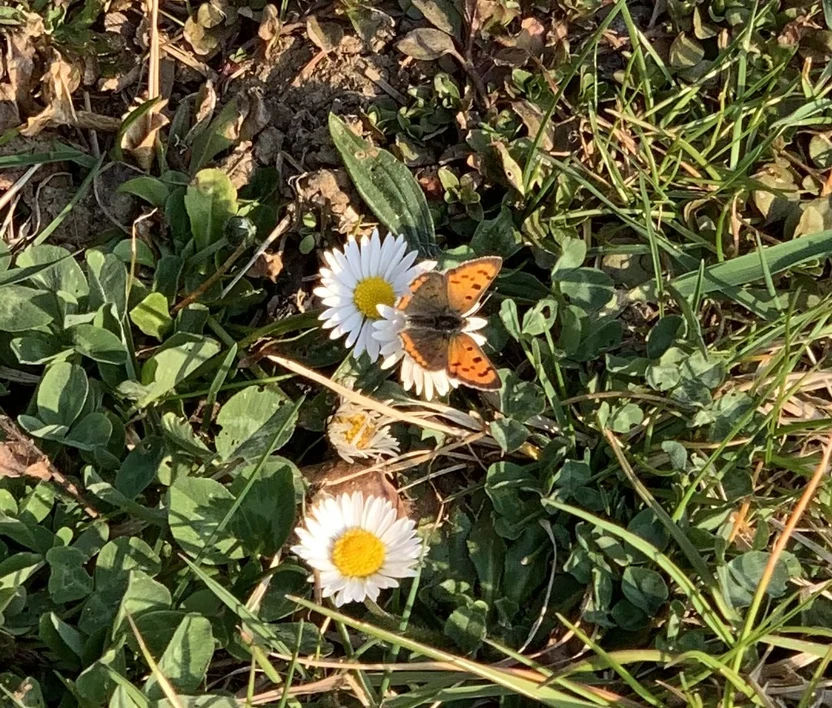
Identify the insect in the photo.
Lycaena phlaeas
